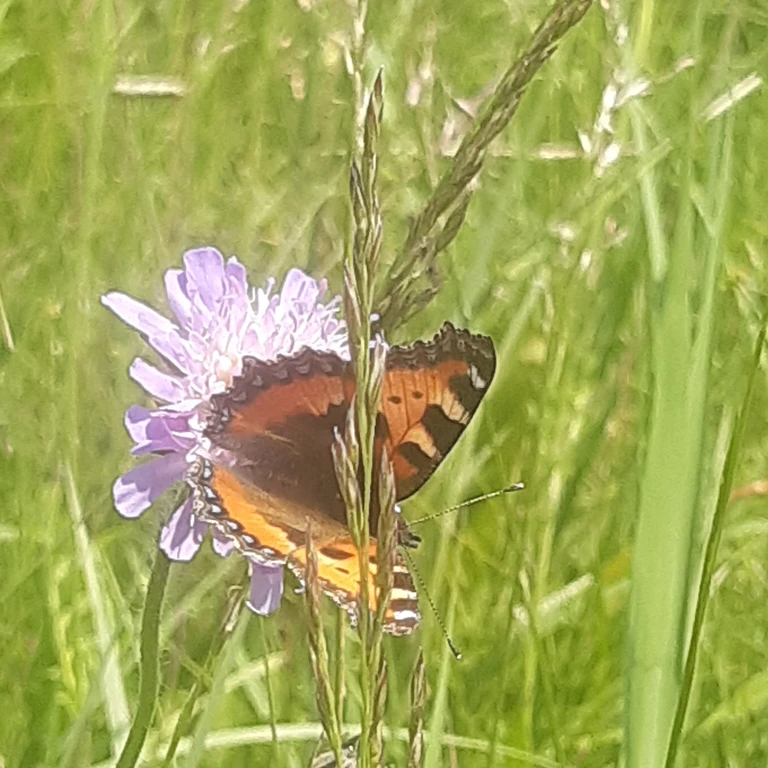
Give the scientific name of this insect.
Aglais urticae
